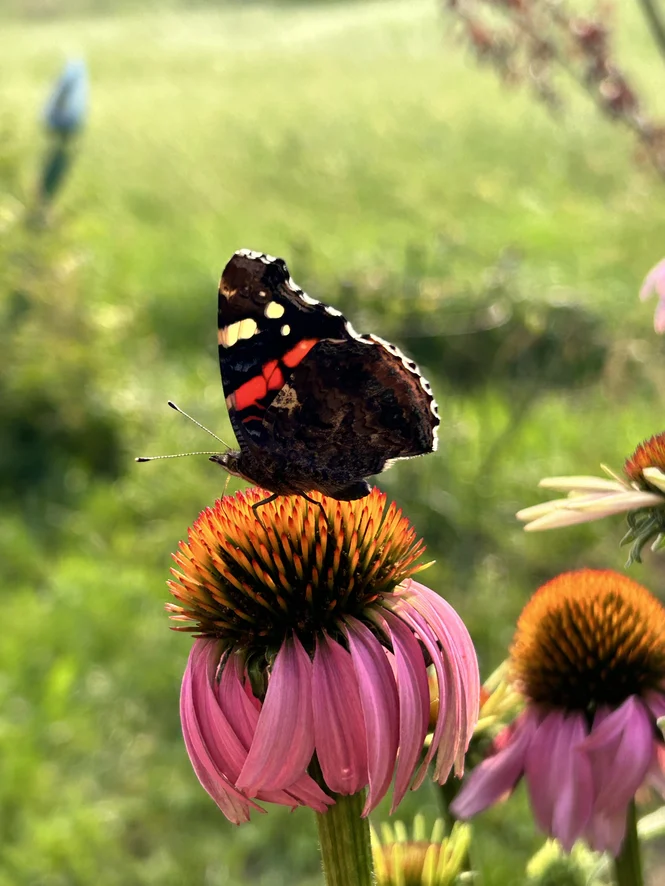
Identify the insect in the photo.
Vanessa atalanta
